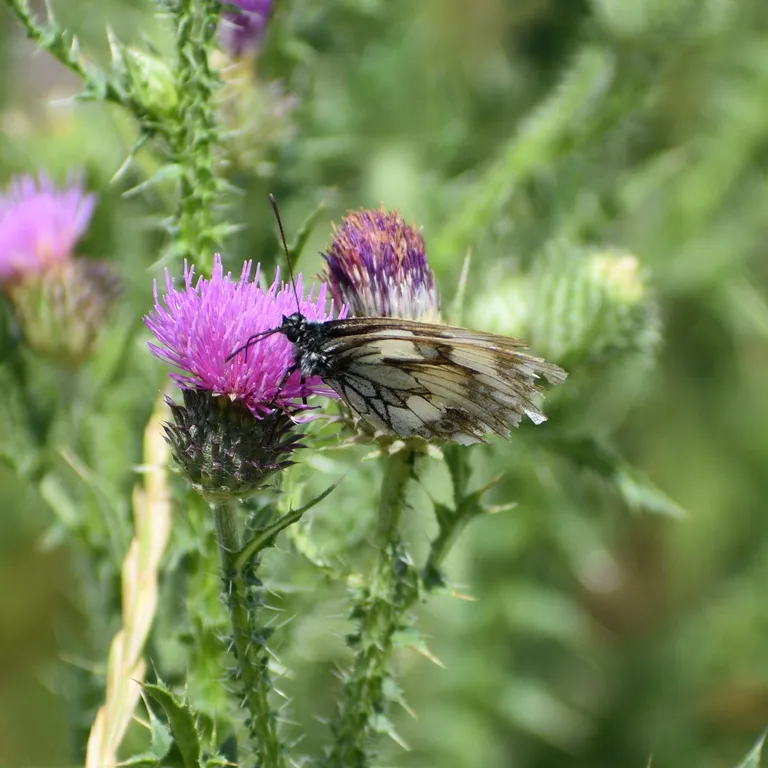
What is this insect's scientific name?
Melanargia galathea
